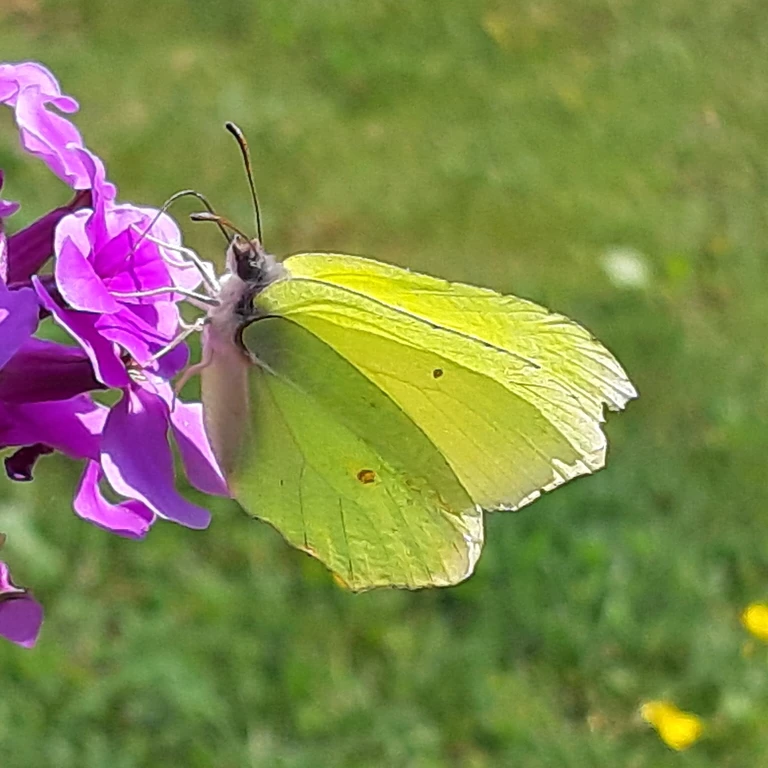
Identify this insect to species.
Gonepteryx rhamni
